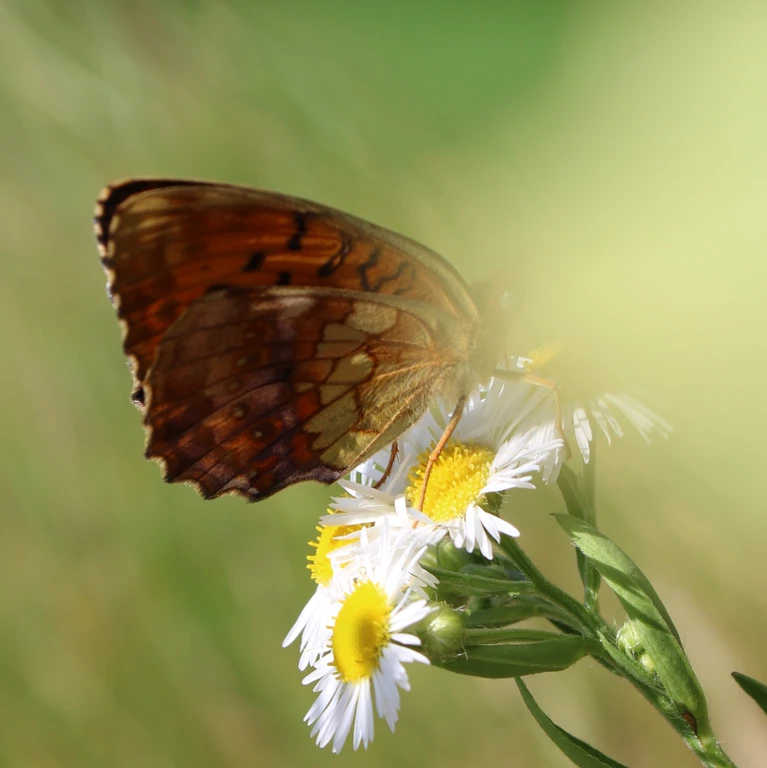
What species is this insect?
Brenthis daphne
